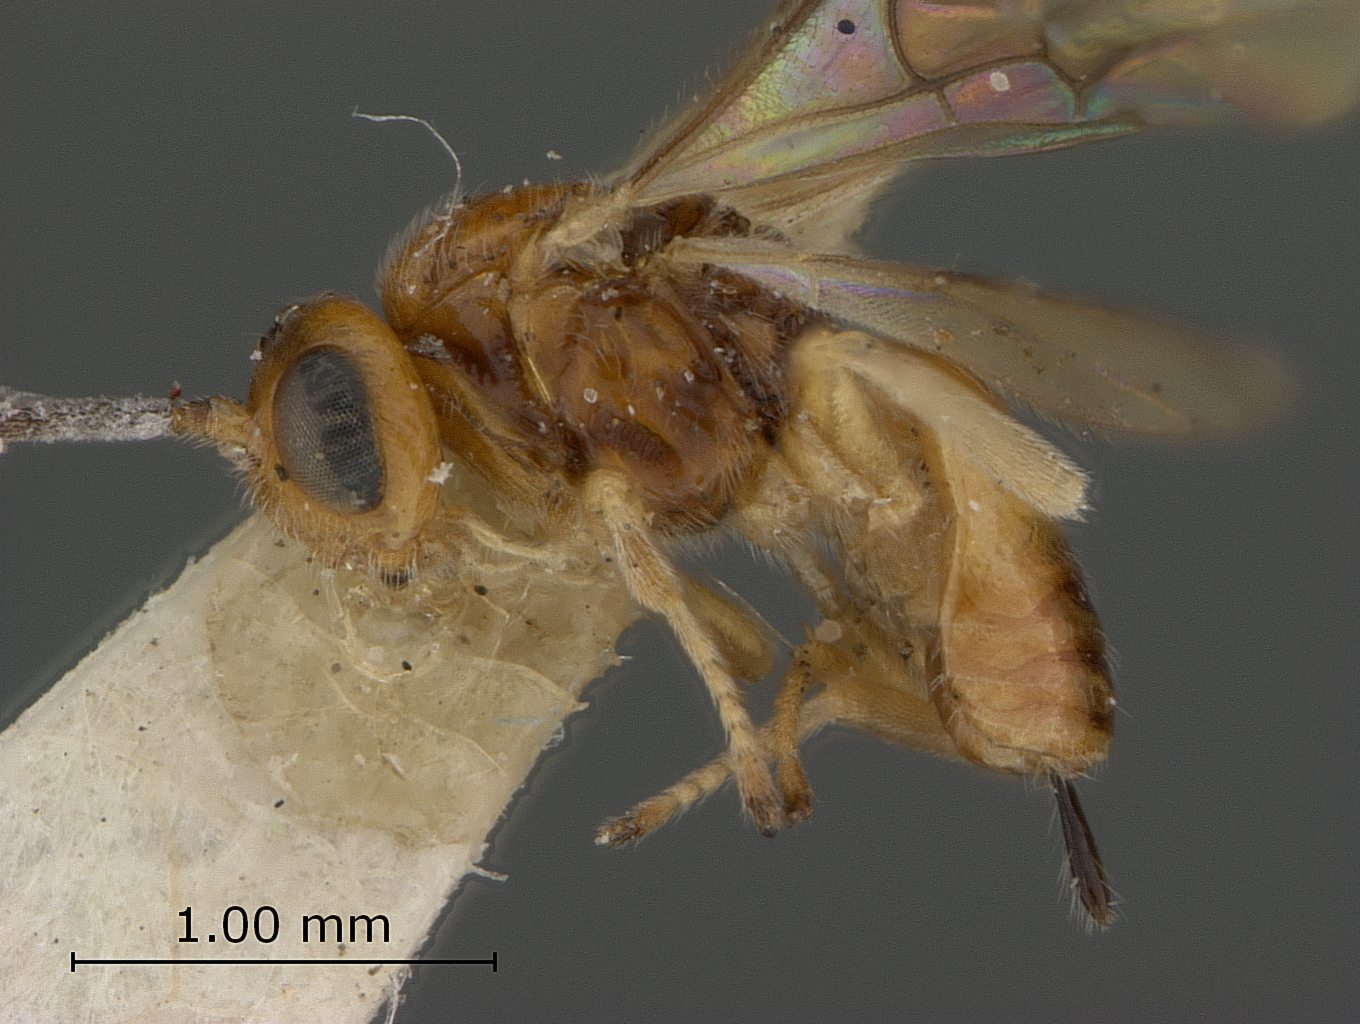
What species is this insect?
Opius aciurae
